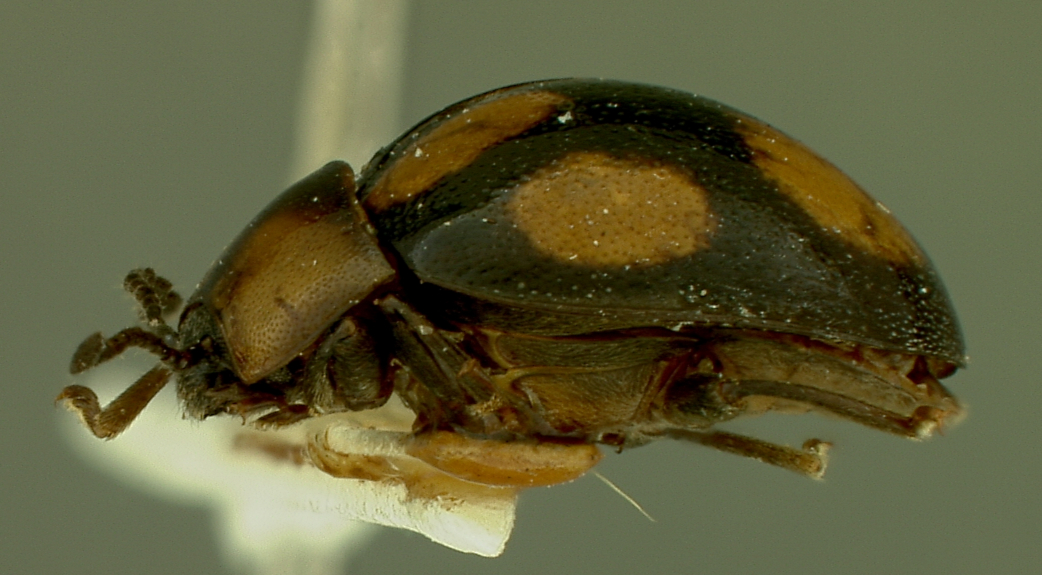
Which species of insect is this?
Beccaria denticornis
